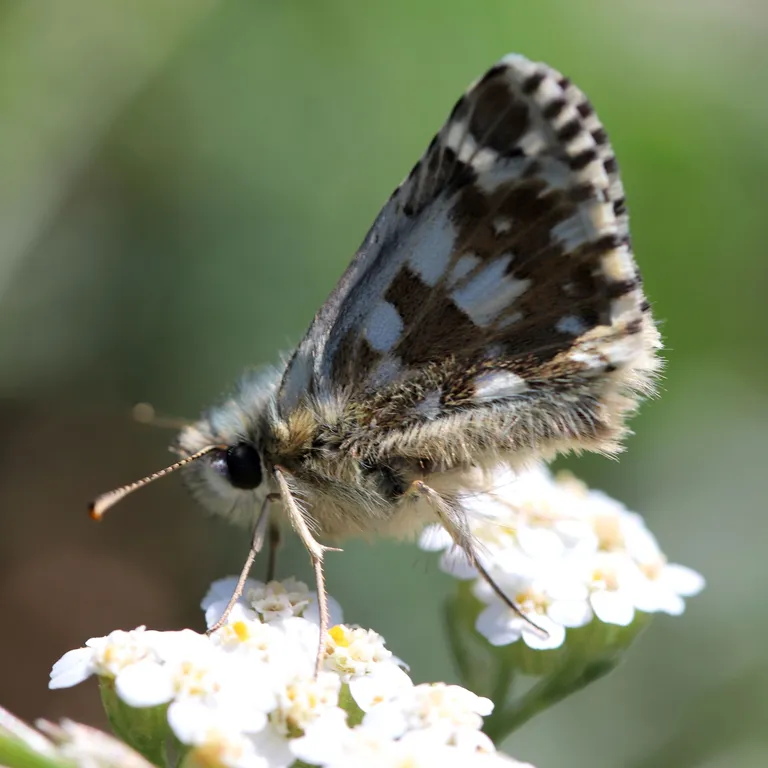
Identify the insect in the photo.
Pyrgus armoricanus
